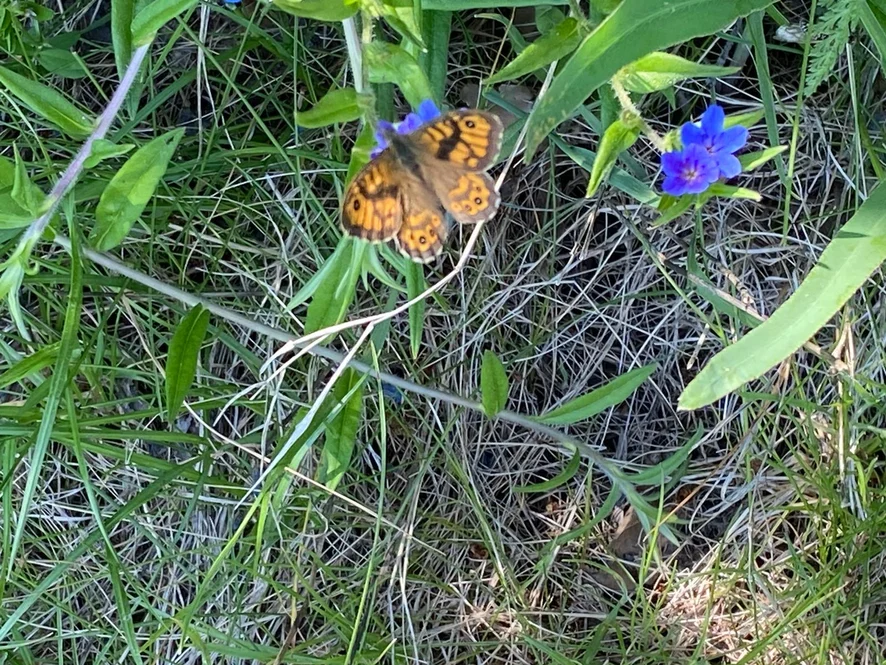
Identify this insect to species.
Lasiommata megera (also Pararge megera)
